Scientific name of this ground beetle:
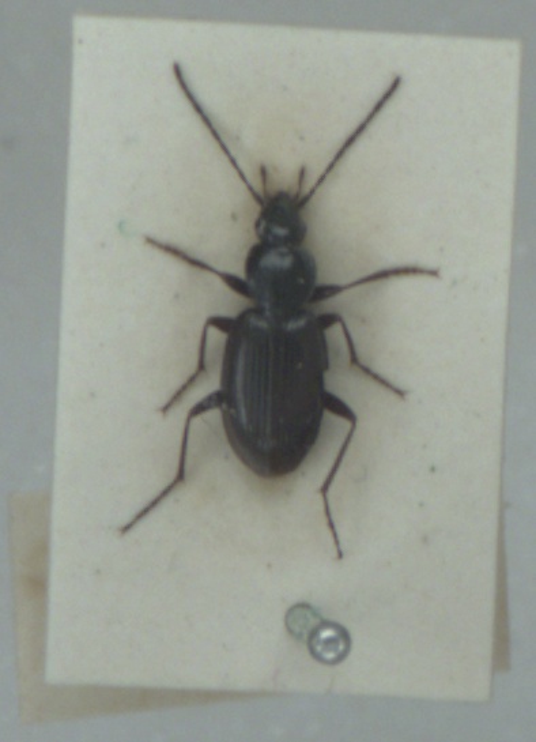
Agonum fuliginosum
